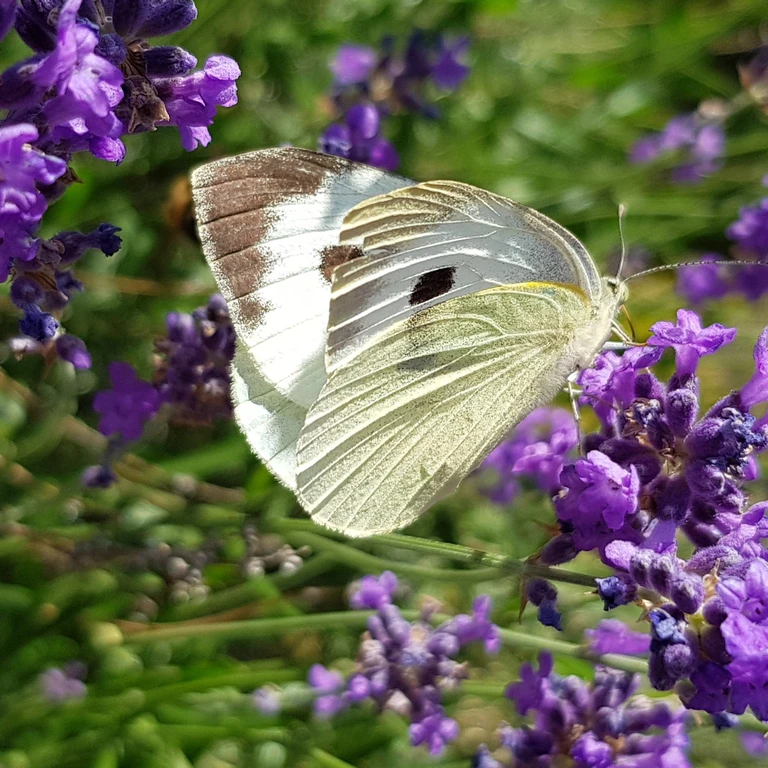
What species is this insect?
Pieris brassicae
